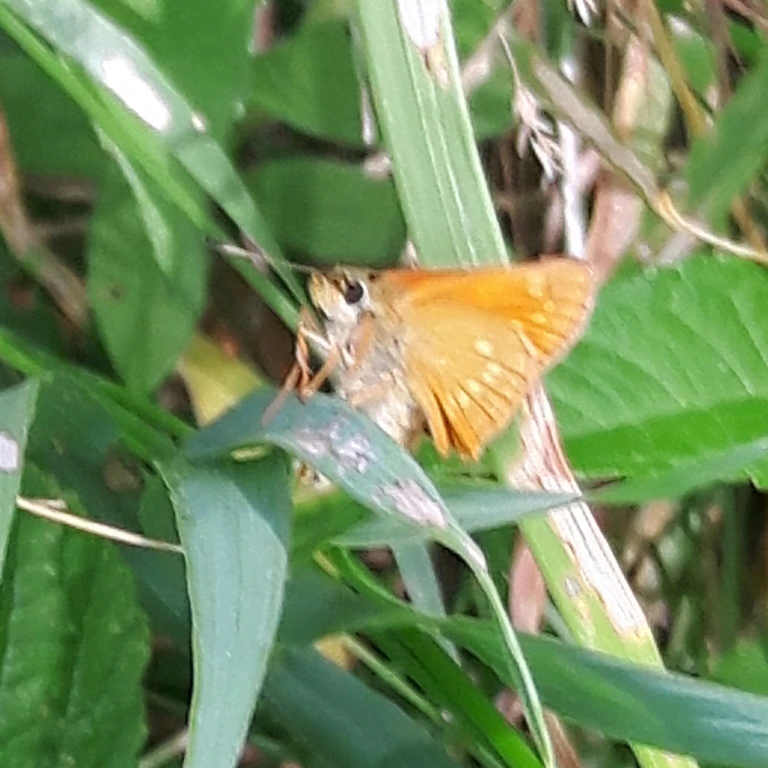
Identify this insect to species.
Ochlodes sylvanus (also Ochlodes venata)
